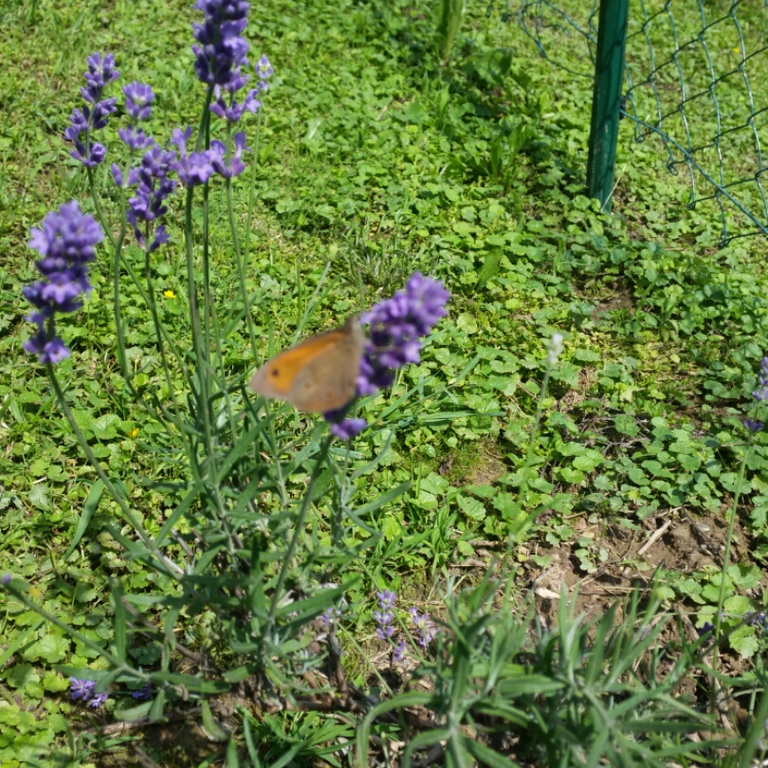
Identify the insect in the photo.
Maniola jurtina
